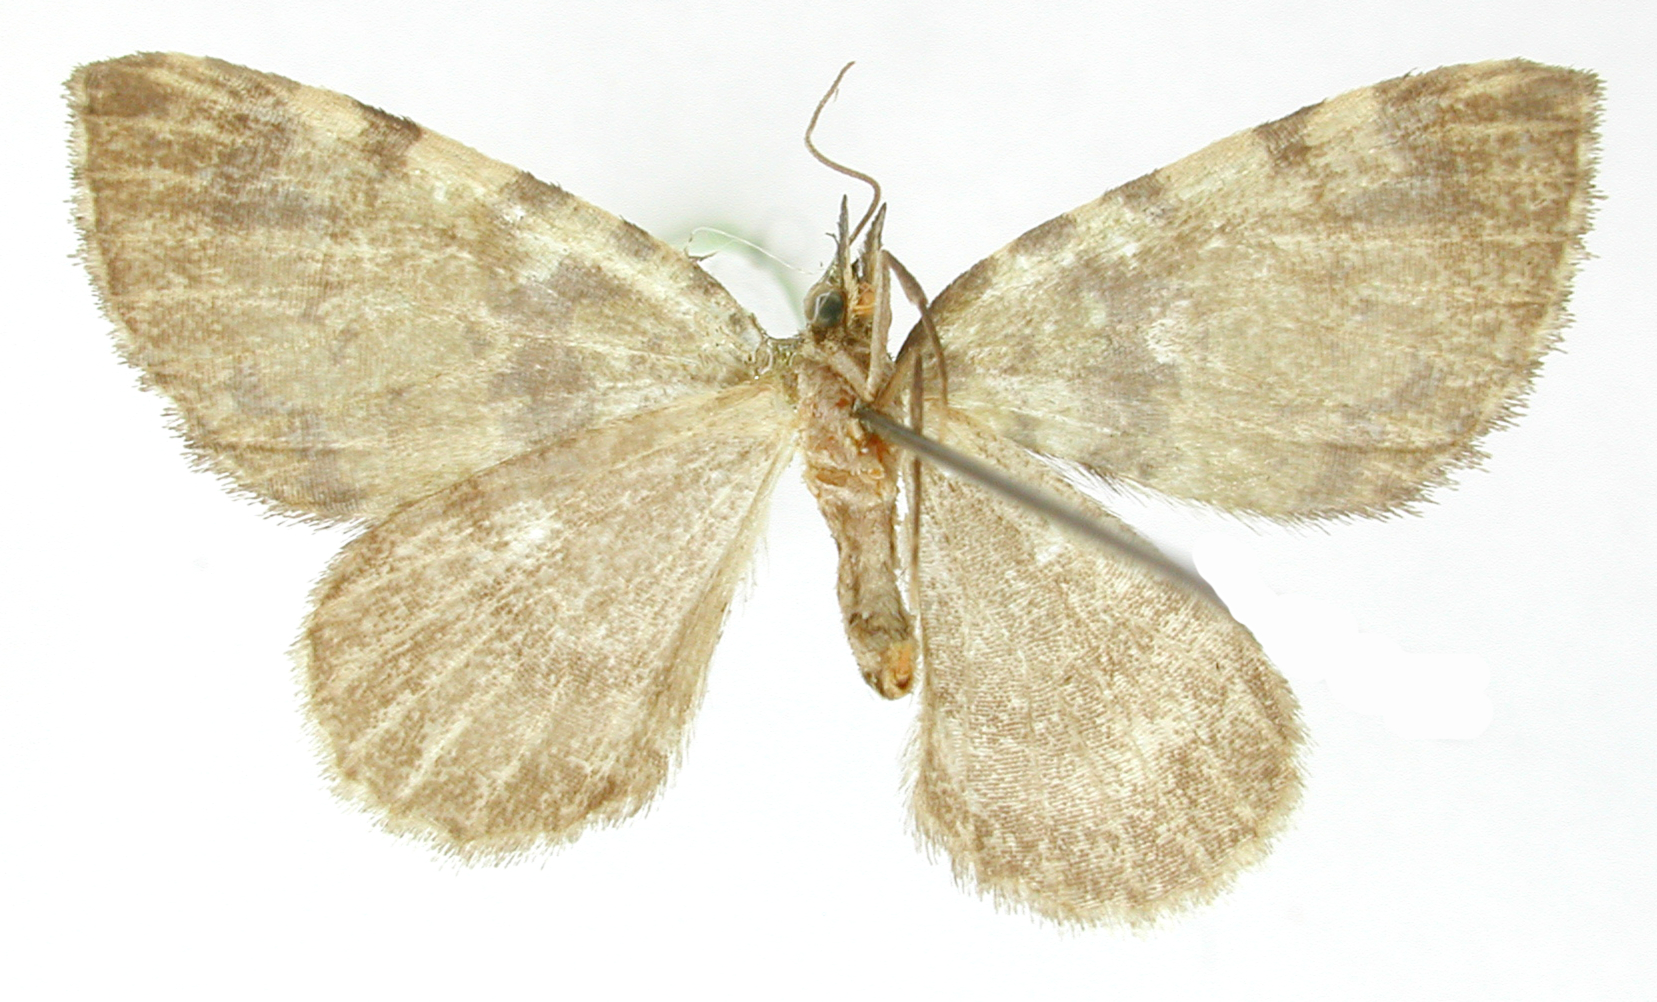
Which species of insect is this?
Hydriomena bonitusa
